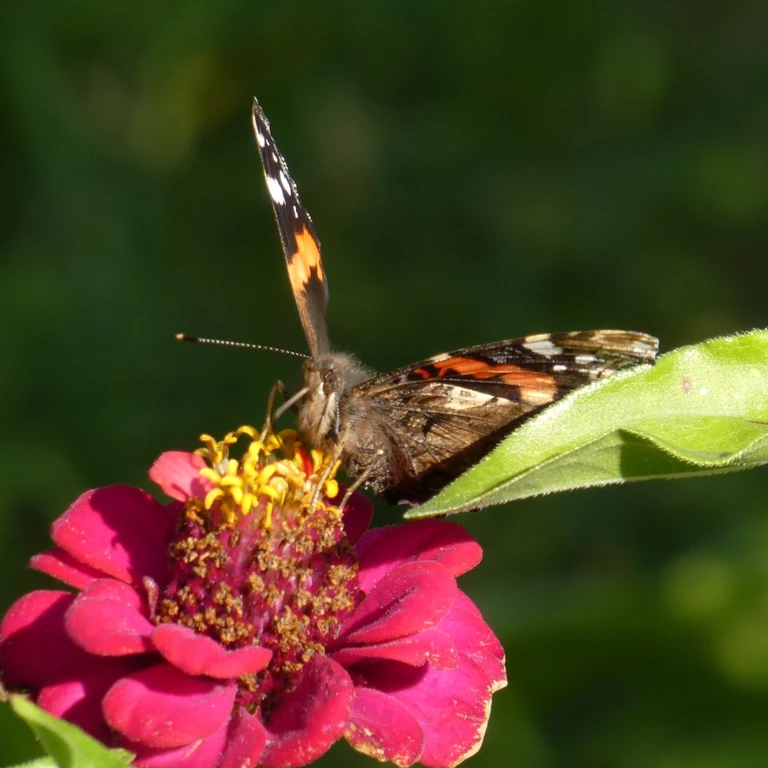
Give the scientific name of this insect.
Vanessa atalanta
